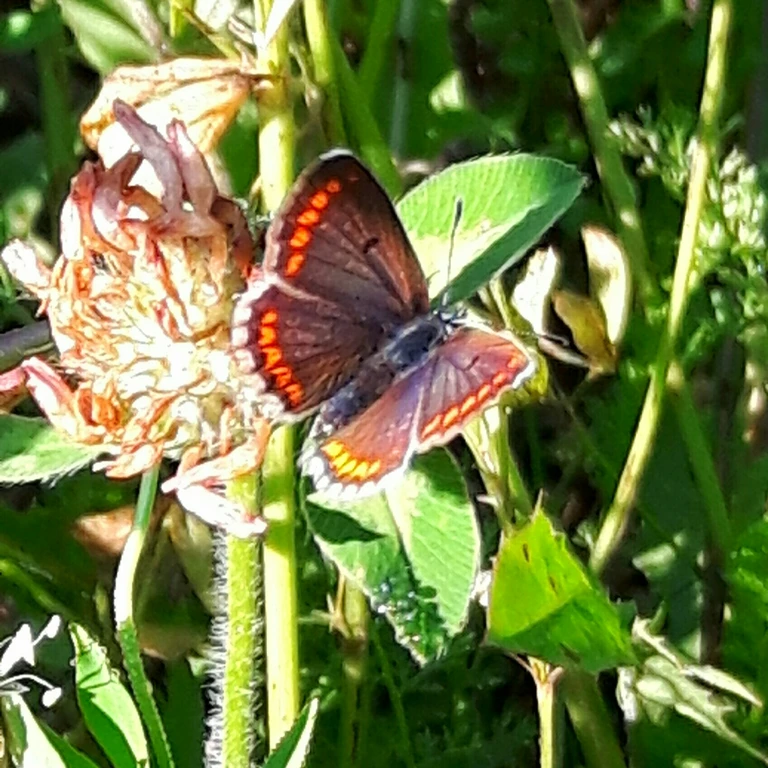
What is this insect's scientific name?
Aricia agestis/artaxerxes
